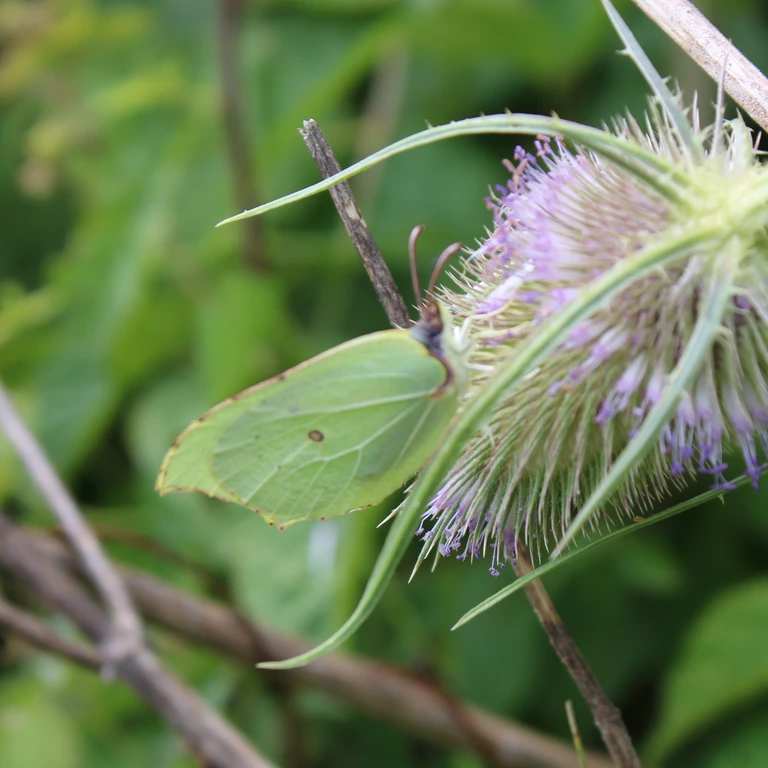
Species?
Gonepteryx rhamni
